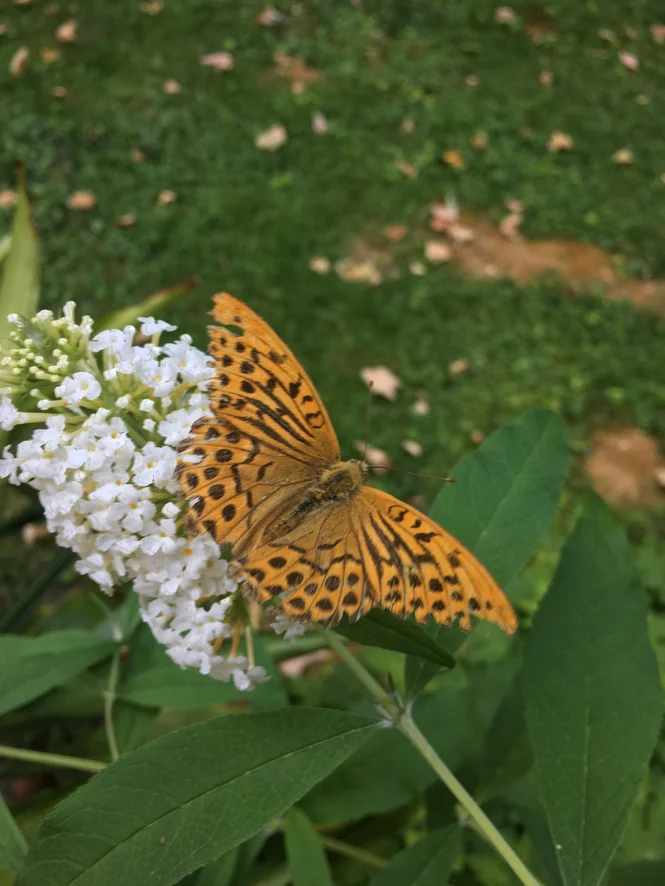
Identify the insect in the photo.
Argynnis paphia
